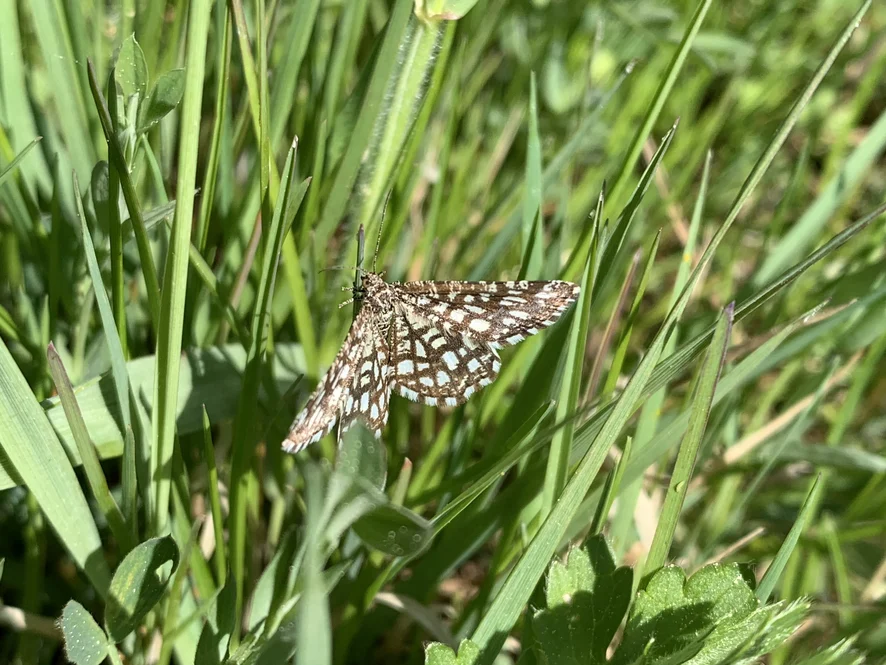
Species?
Chiasmia clathrata
